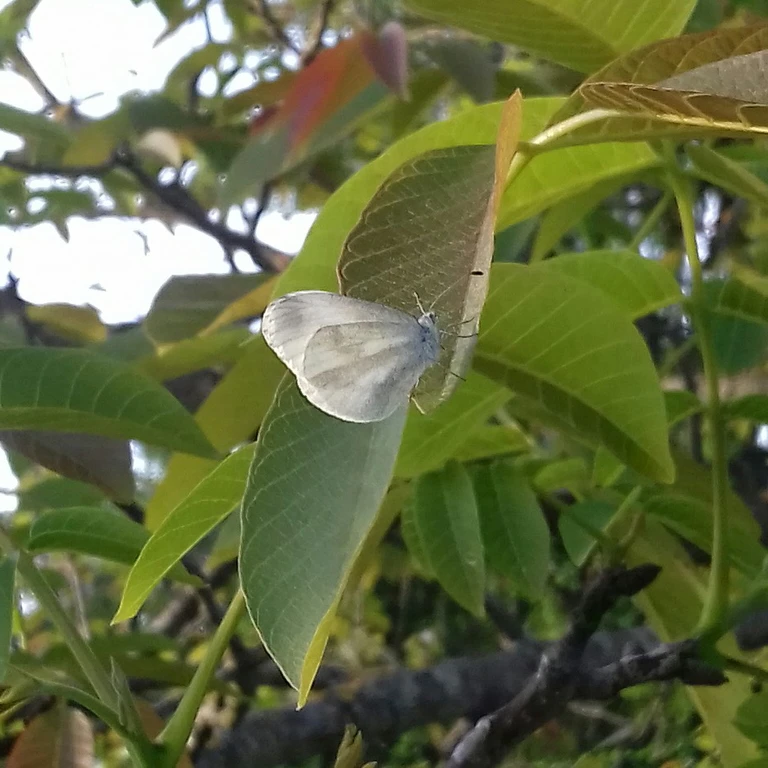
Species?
Leptidea sinapis/juvernica
